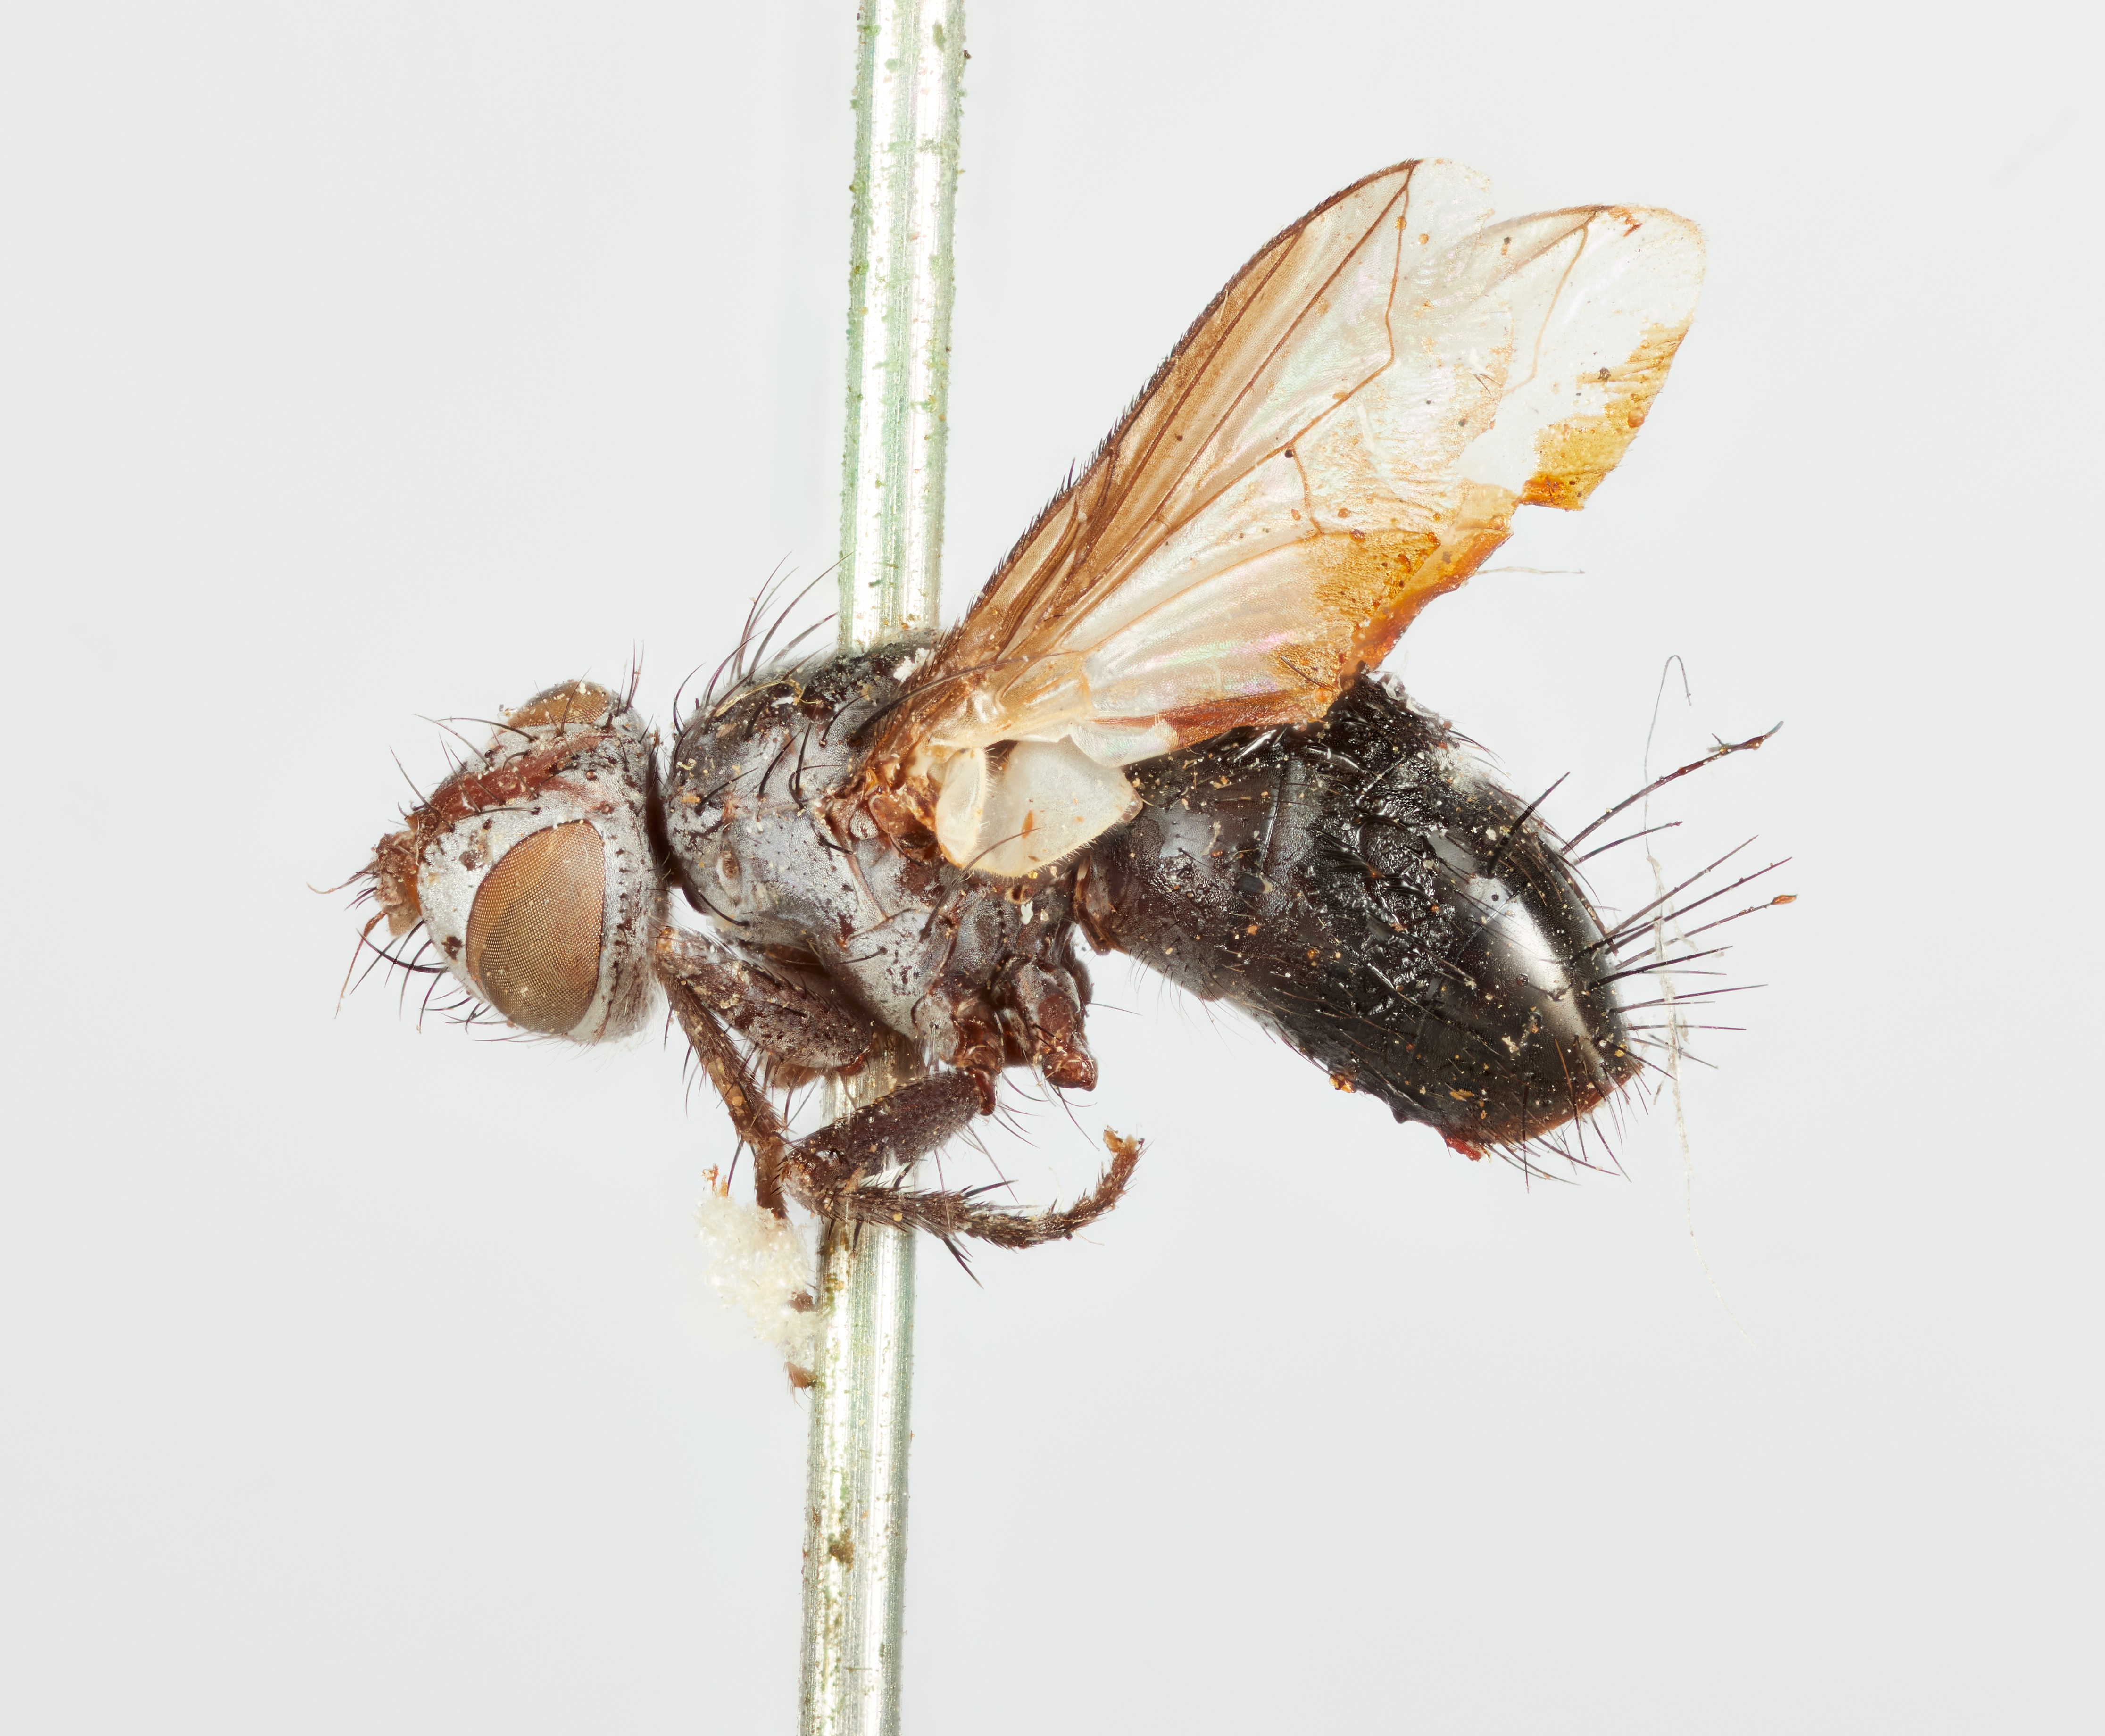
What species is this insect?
Tricogena costalis
